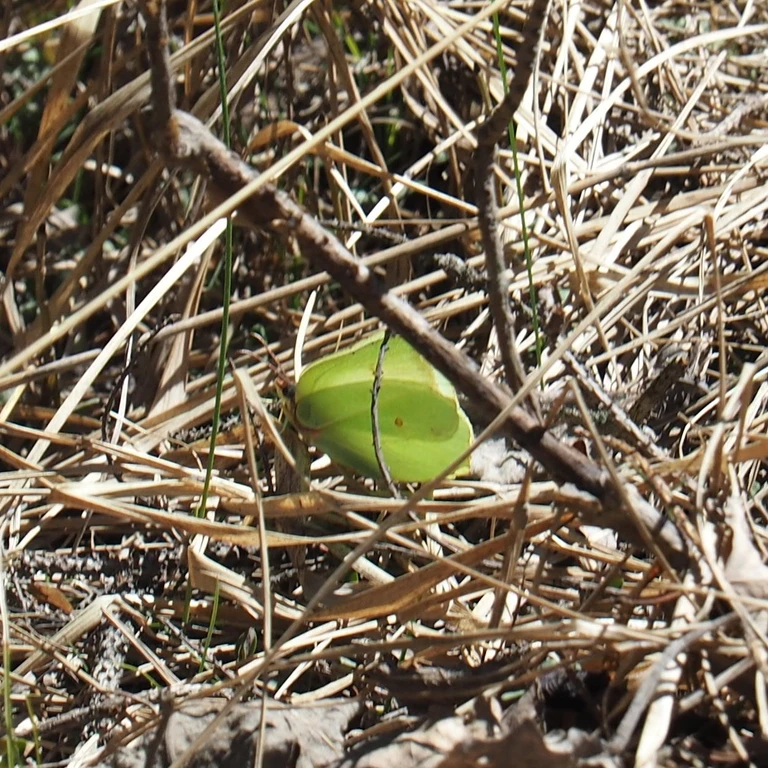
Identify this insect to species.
Gonepteryx rhamni
